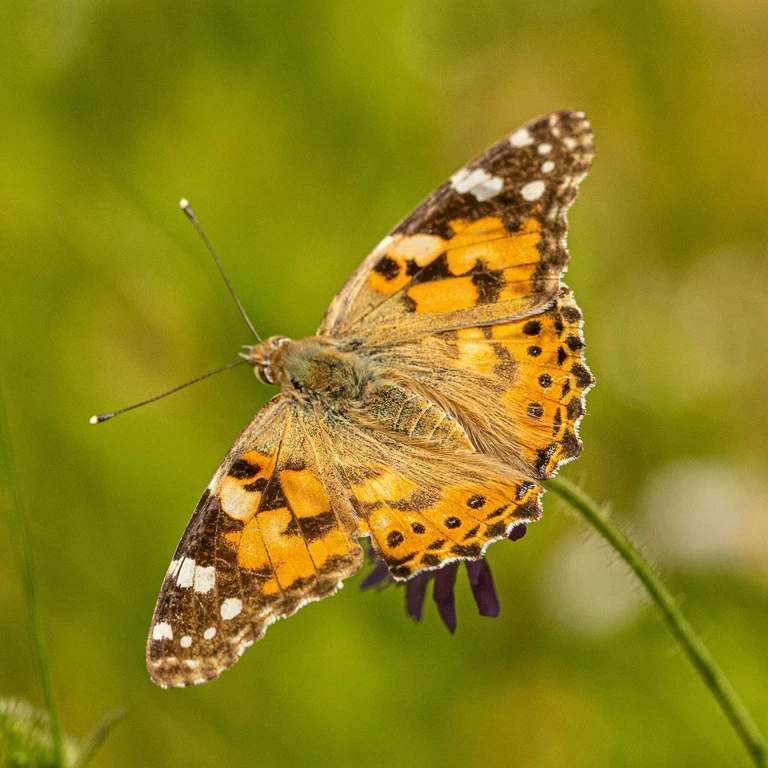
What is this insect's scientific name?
Vanessa cardui
